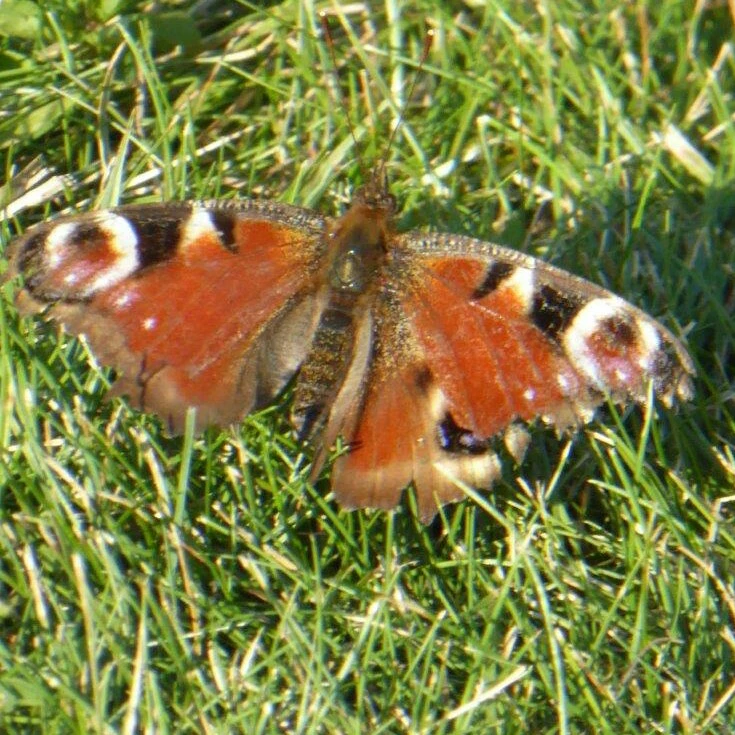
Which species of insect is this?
Aglais io
